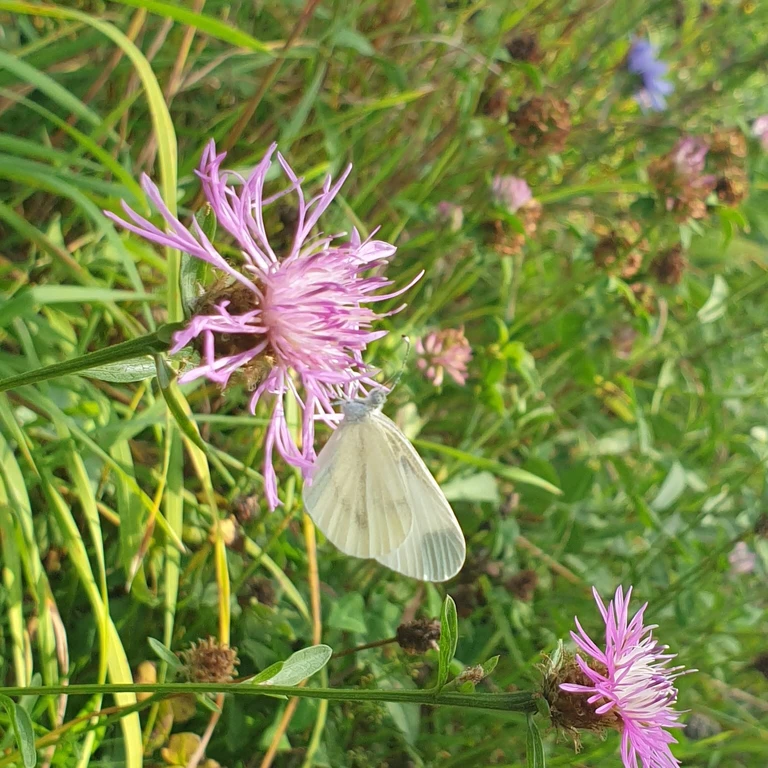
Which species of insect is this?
Leptidea sinapis/juvernica
